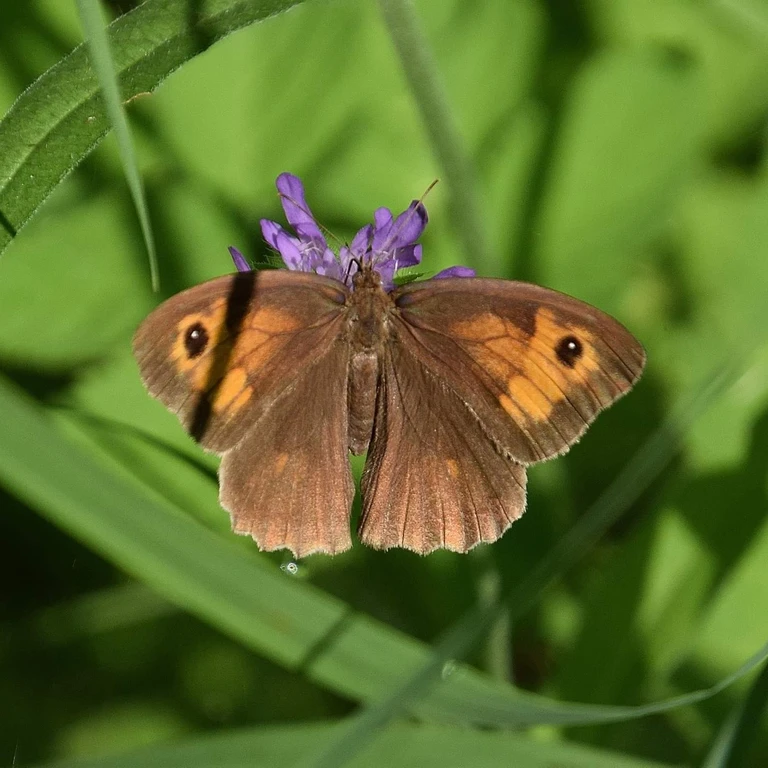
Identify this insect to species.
Maniola jurtina
